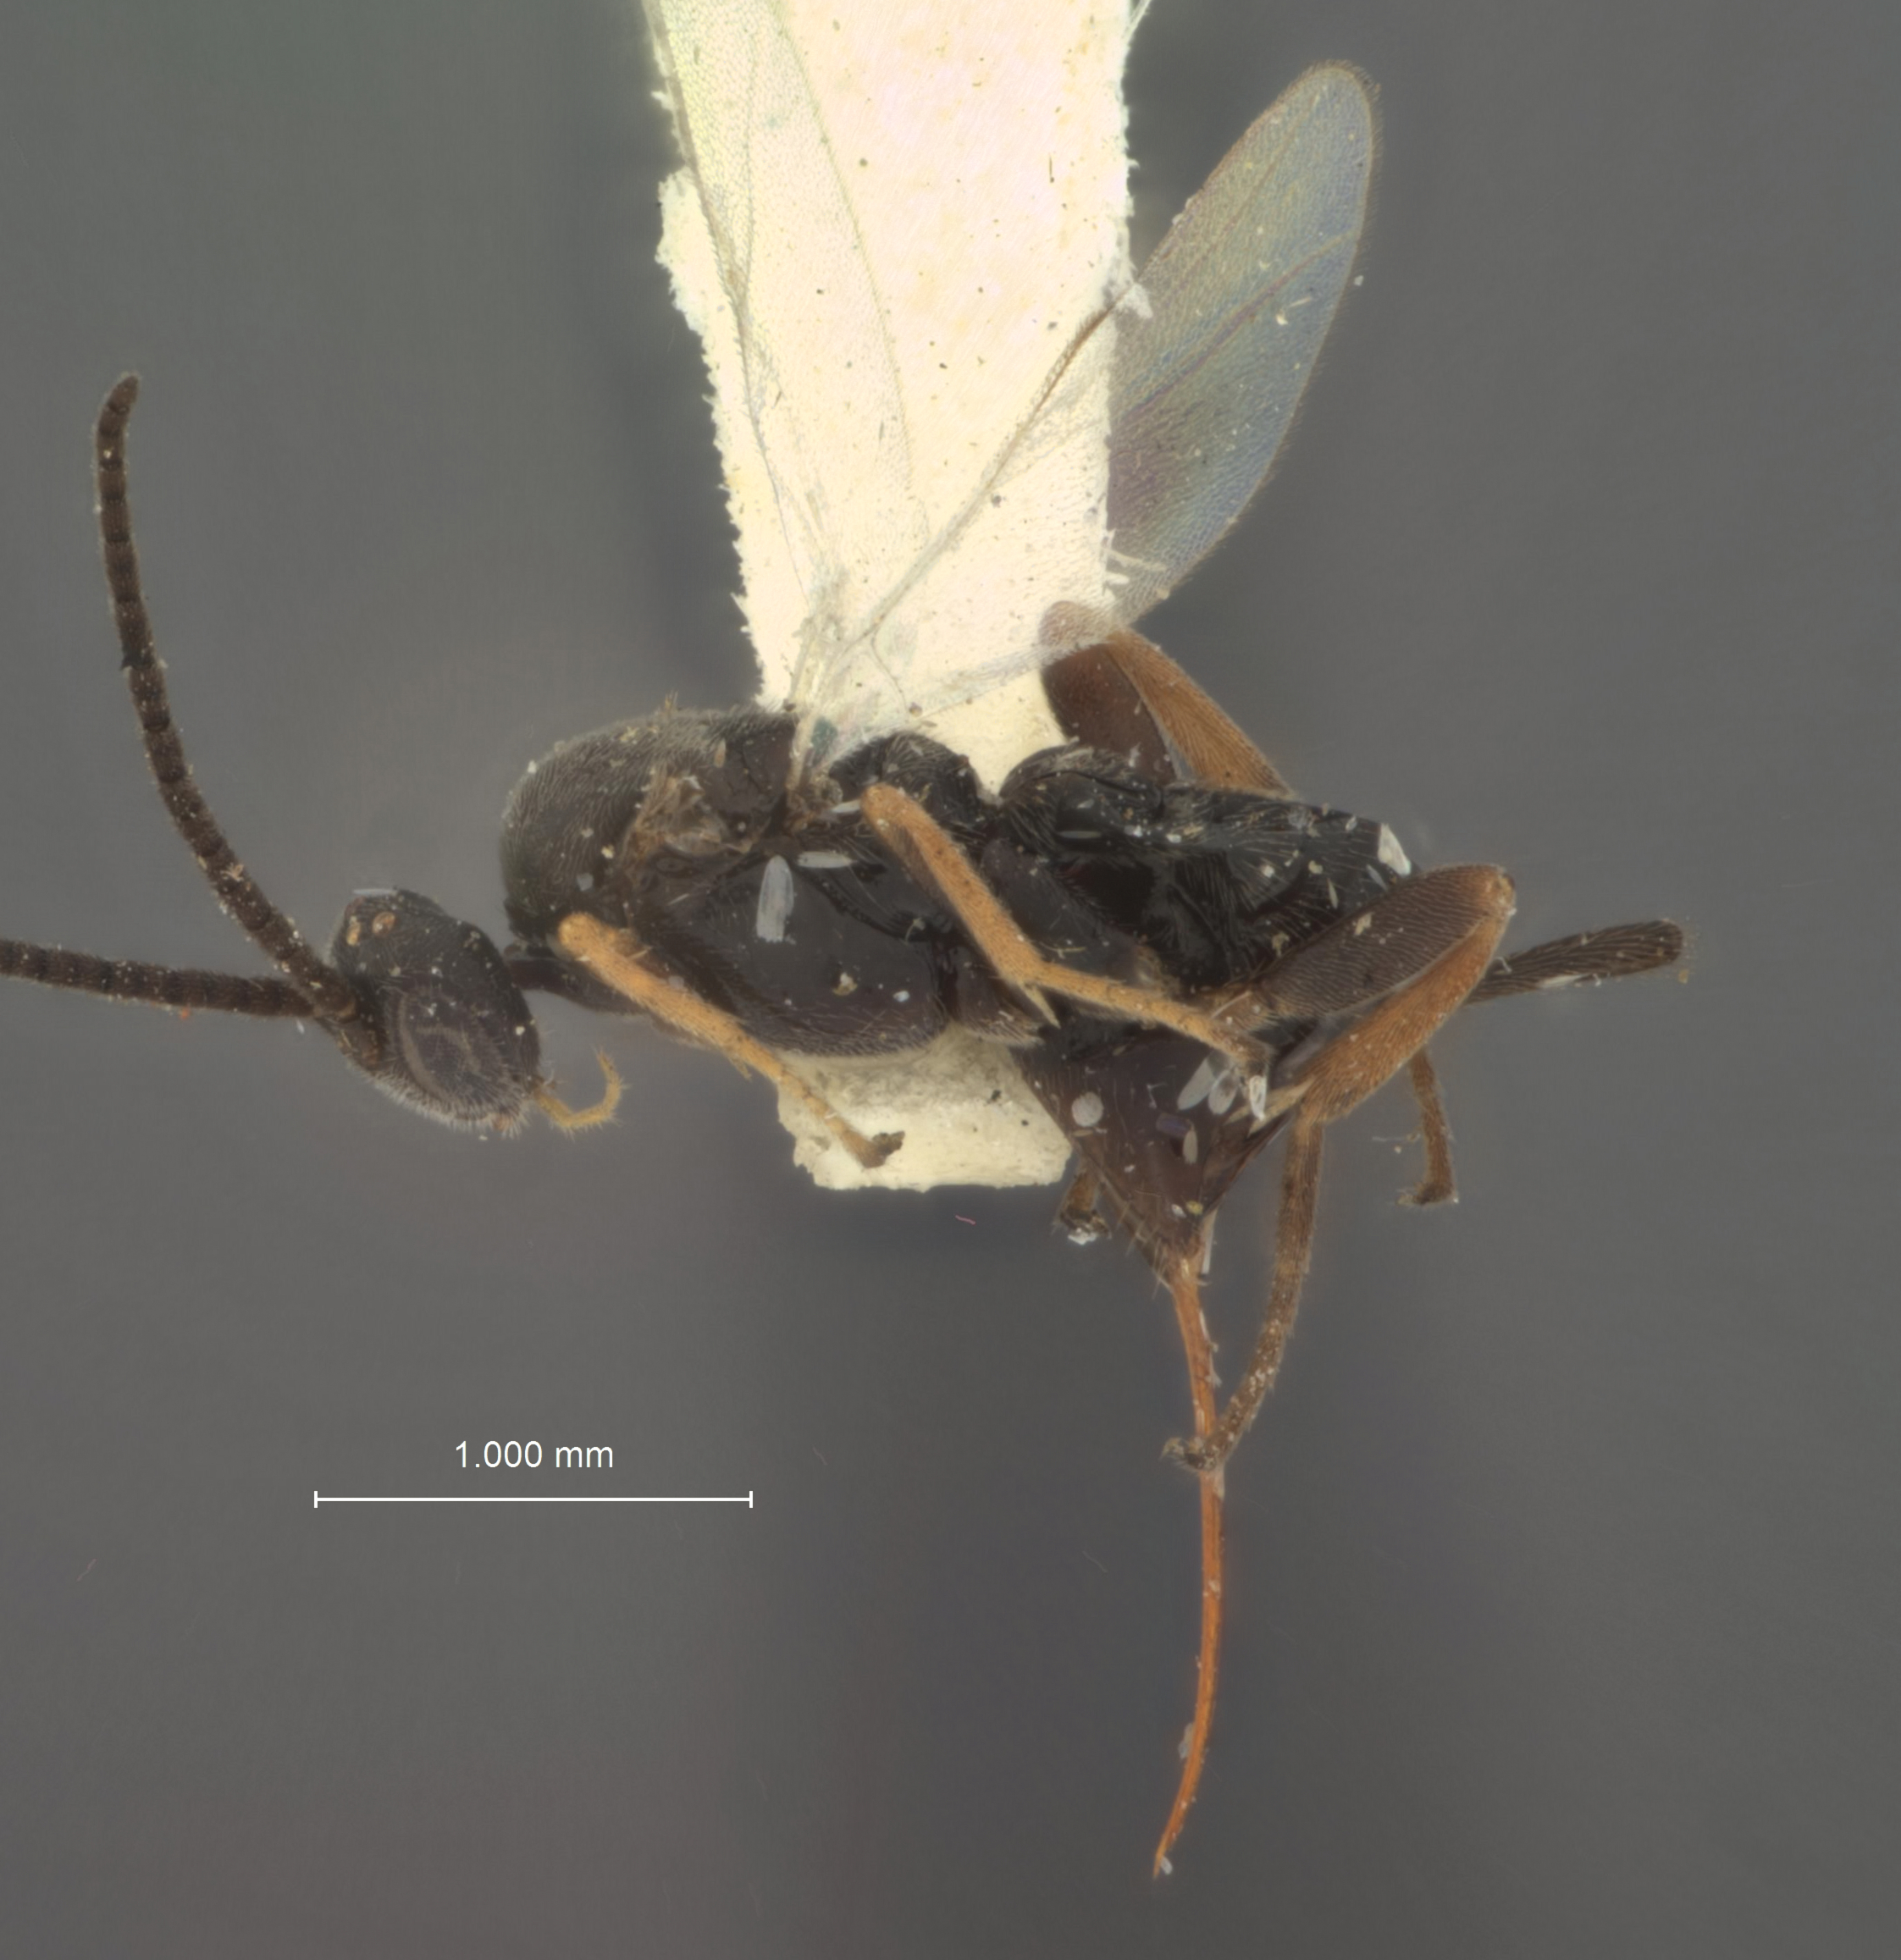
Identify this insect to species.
Apanteles pequodorum
